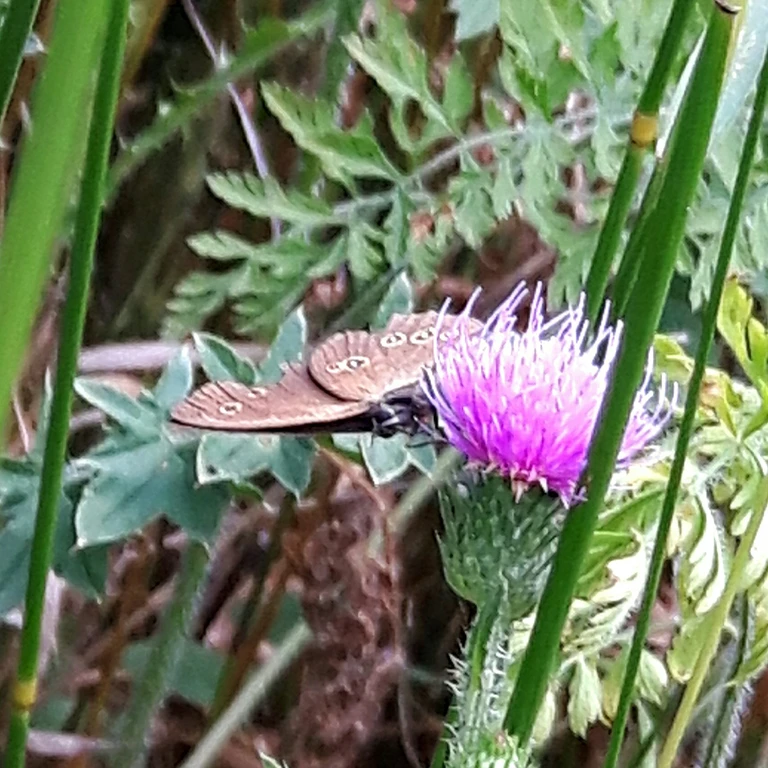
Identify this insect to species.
Aphantopus hyperantus
